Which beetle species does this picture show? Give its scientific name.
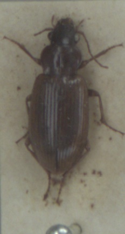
Dicheirotrichus obsoletus
